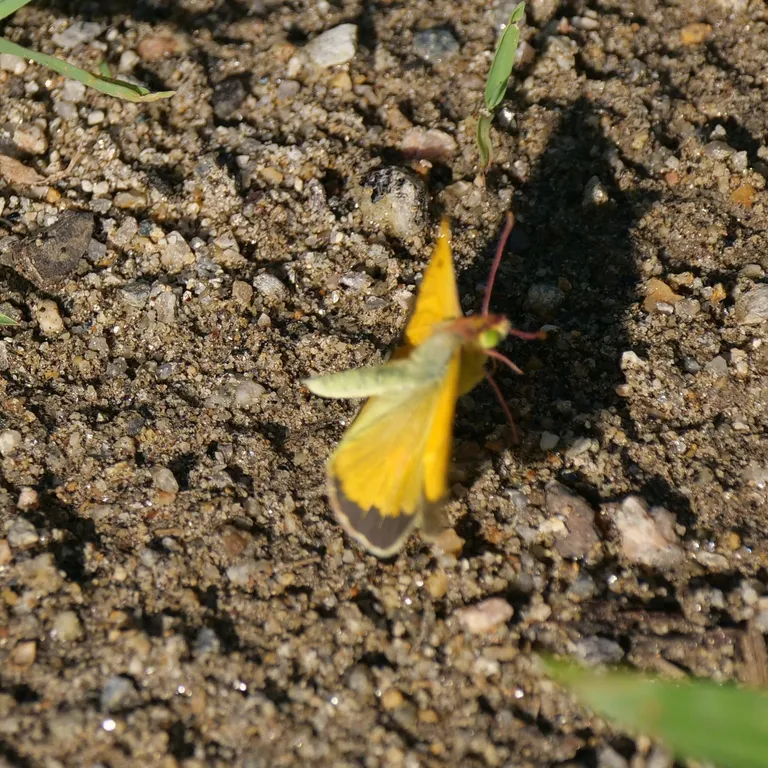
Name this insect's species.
Colias croceus
